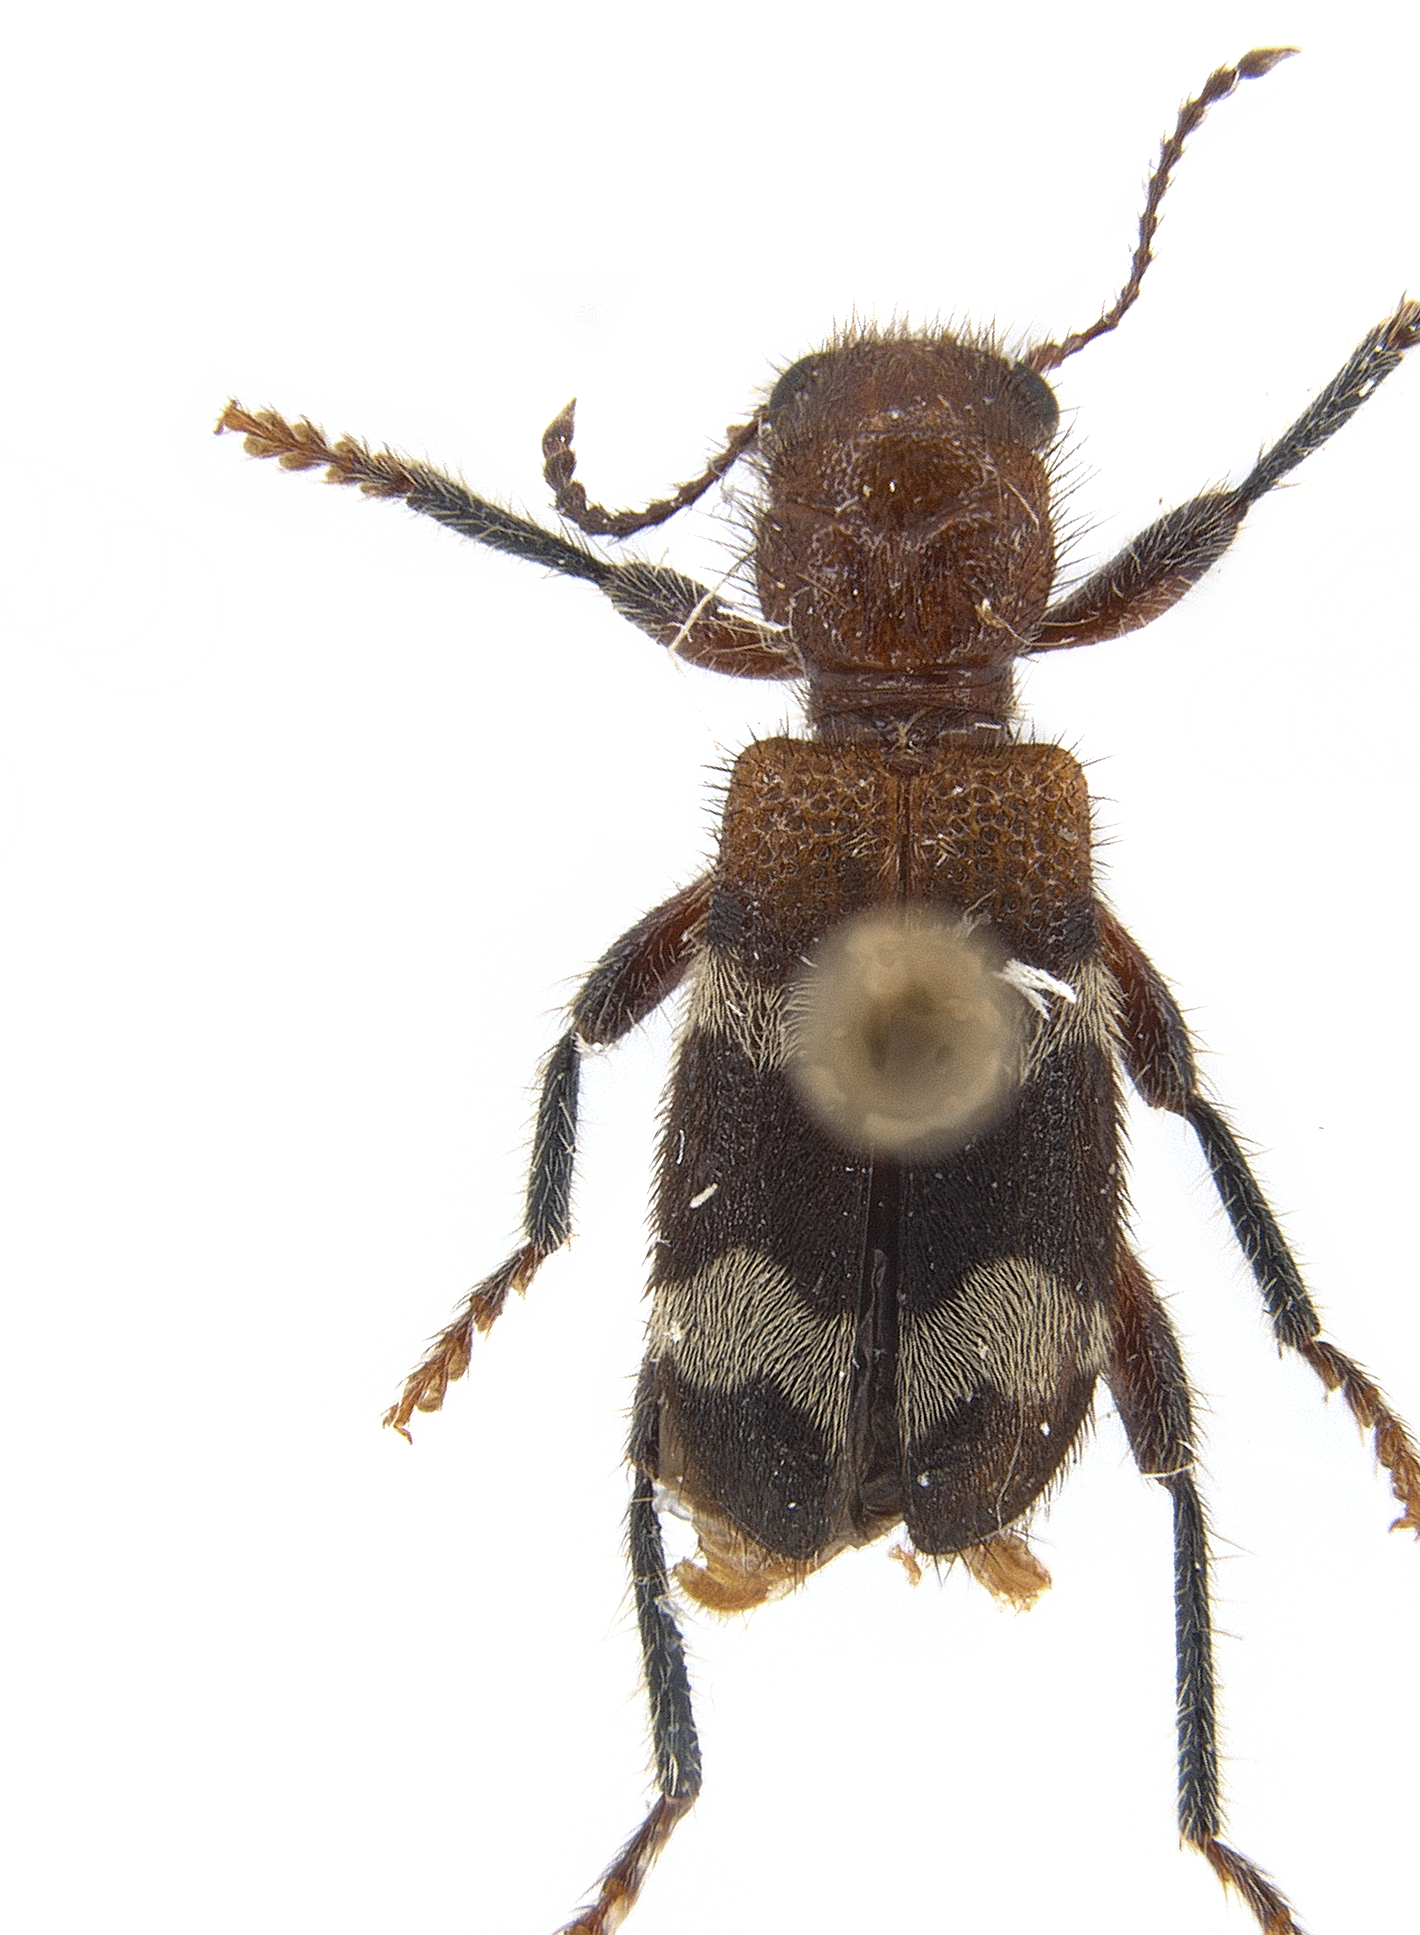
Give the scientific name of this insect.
Thanasimus dubius
